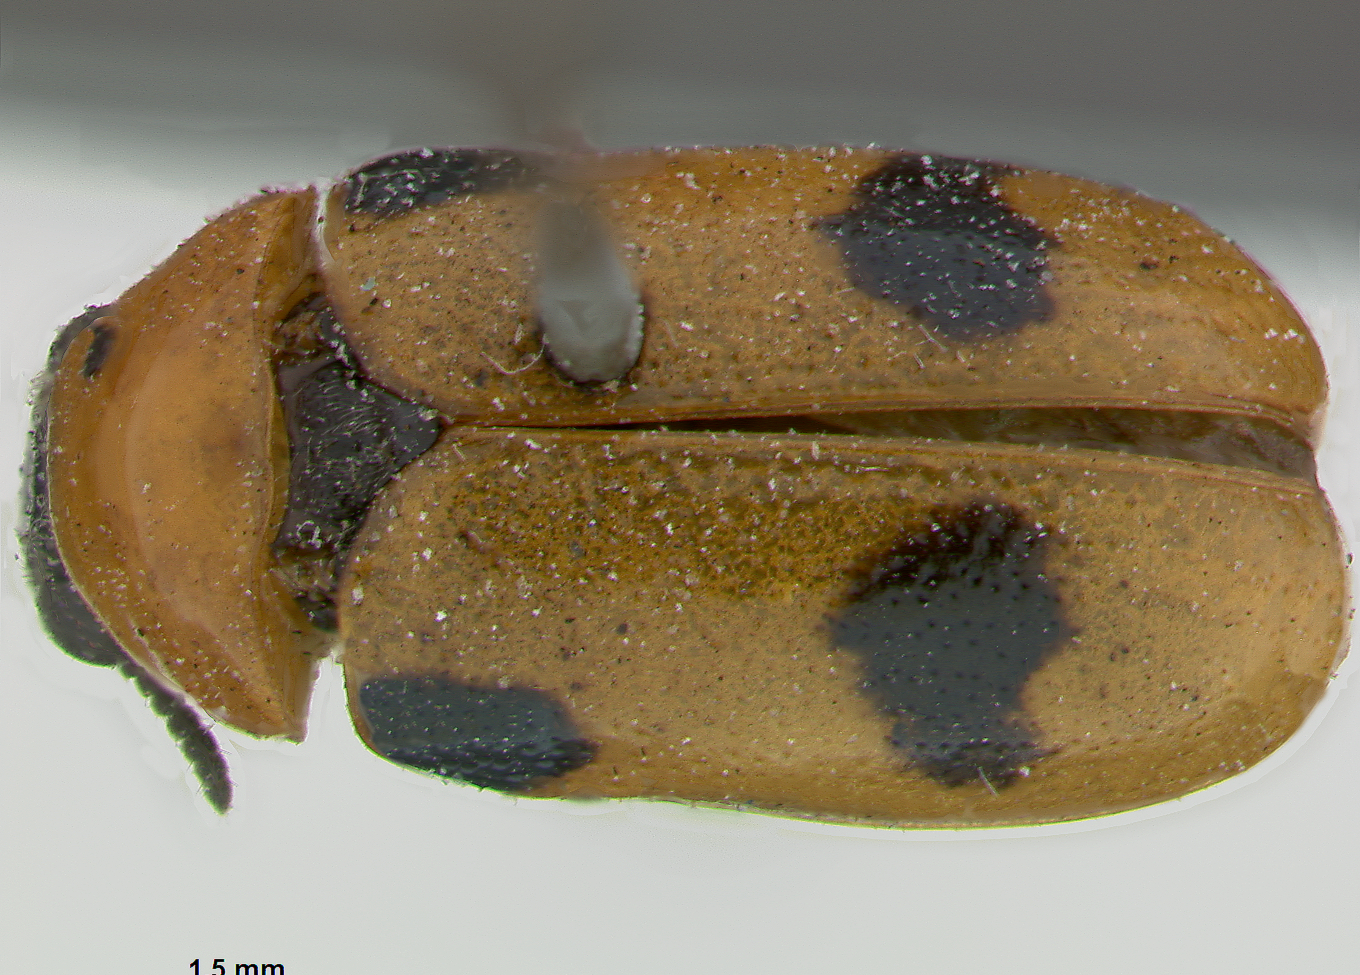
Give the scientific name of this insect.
Smaragdina brevicornis
